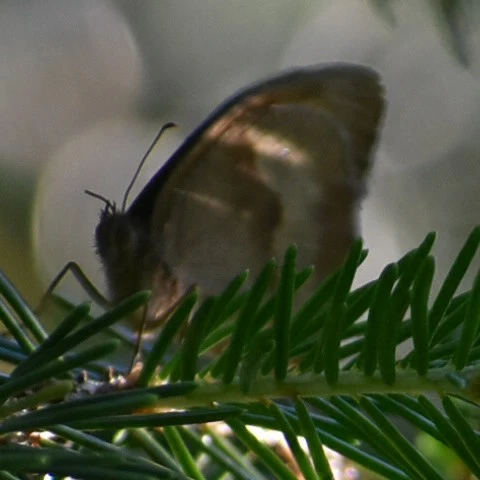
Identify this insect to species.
Maniola jurtina
